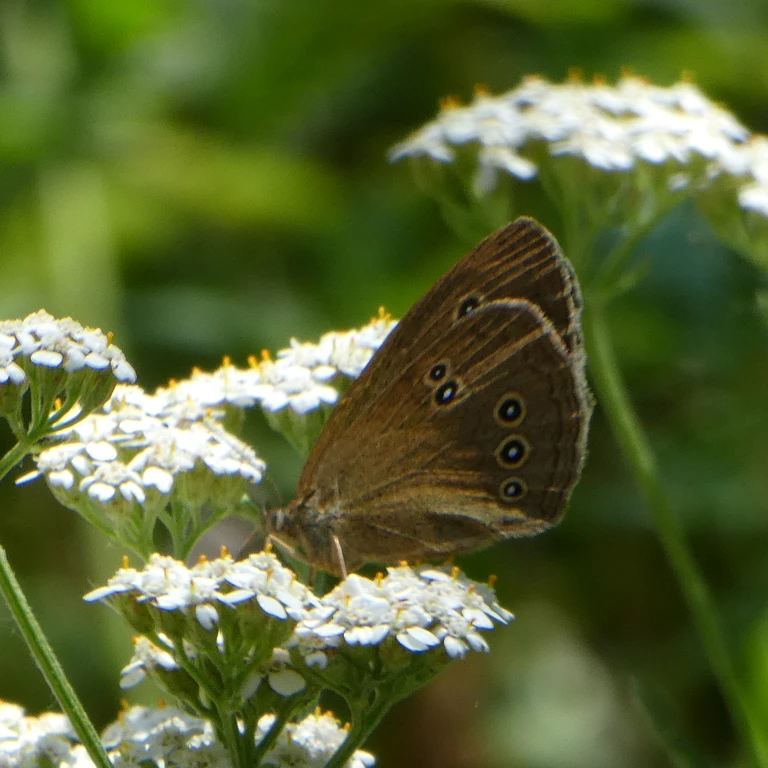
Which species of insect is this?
Aphantopus hyperantus
